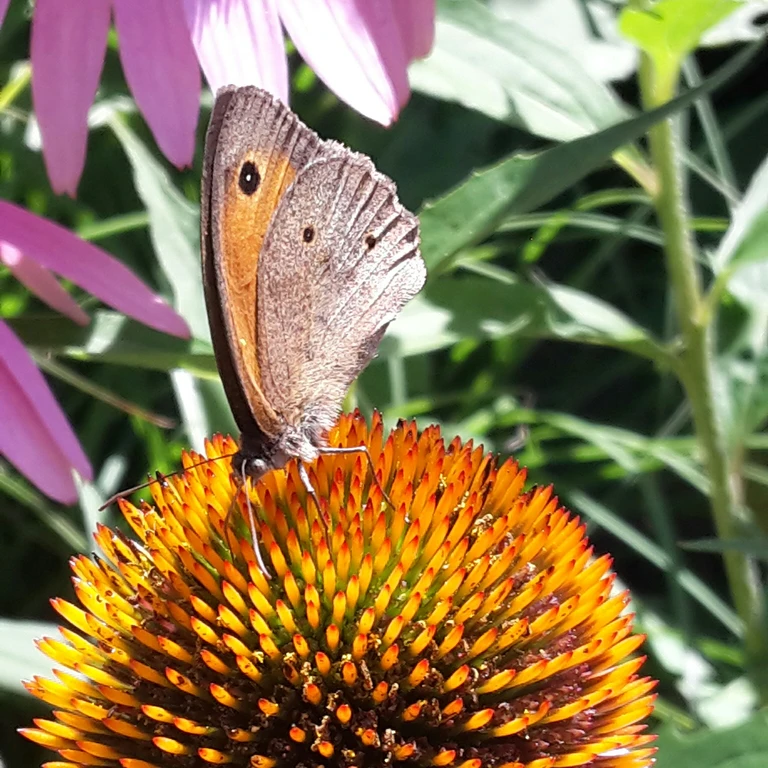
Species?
Maniola jurtina
